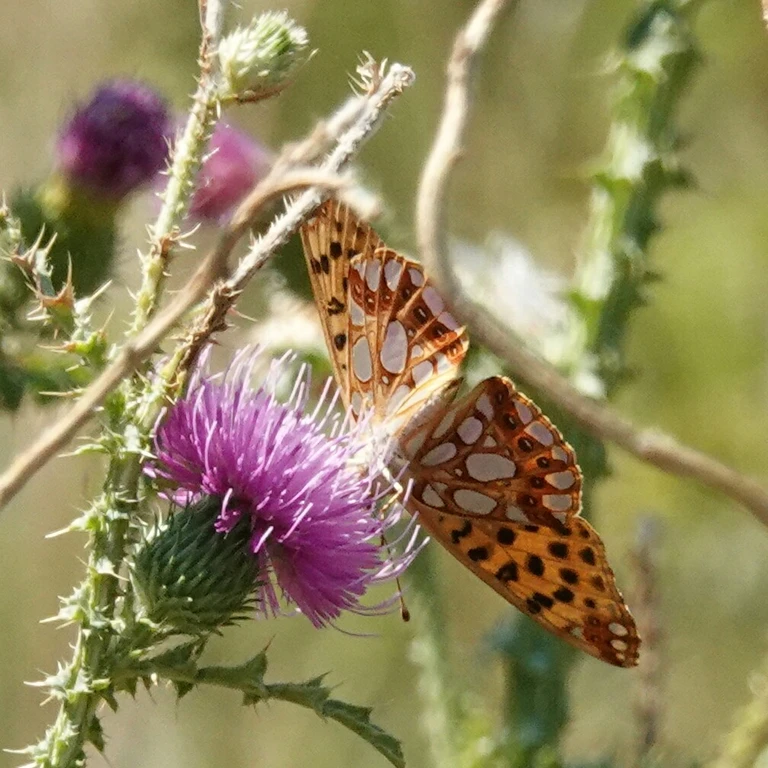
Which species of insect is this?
Issoria lathonia
